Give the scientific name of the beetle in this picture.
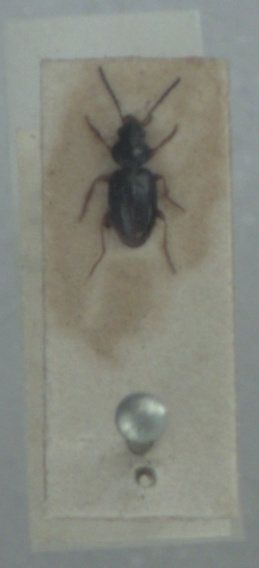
Bembidion mannerheimii
